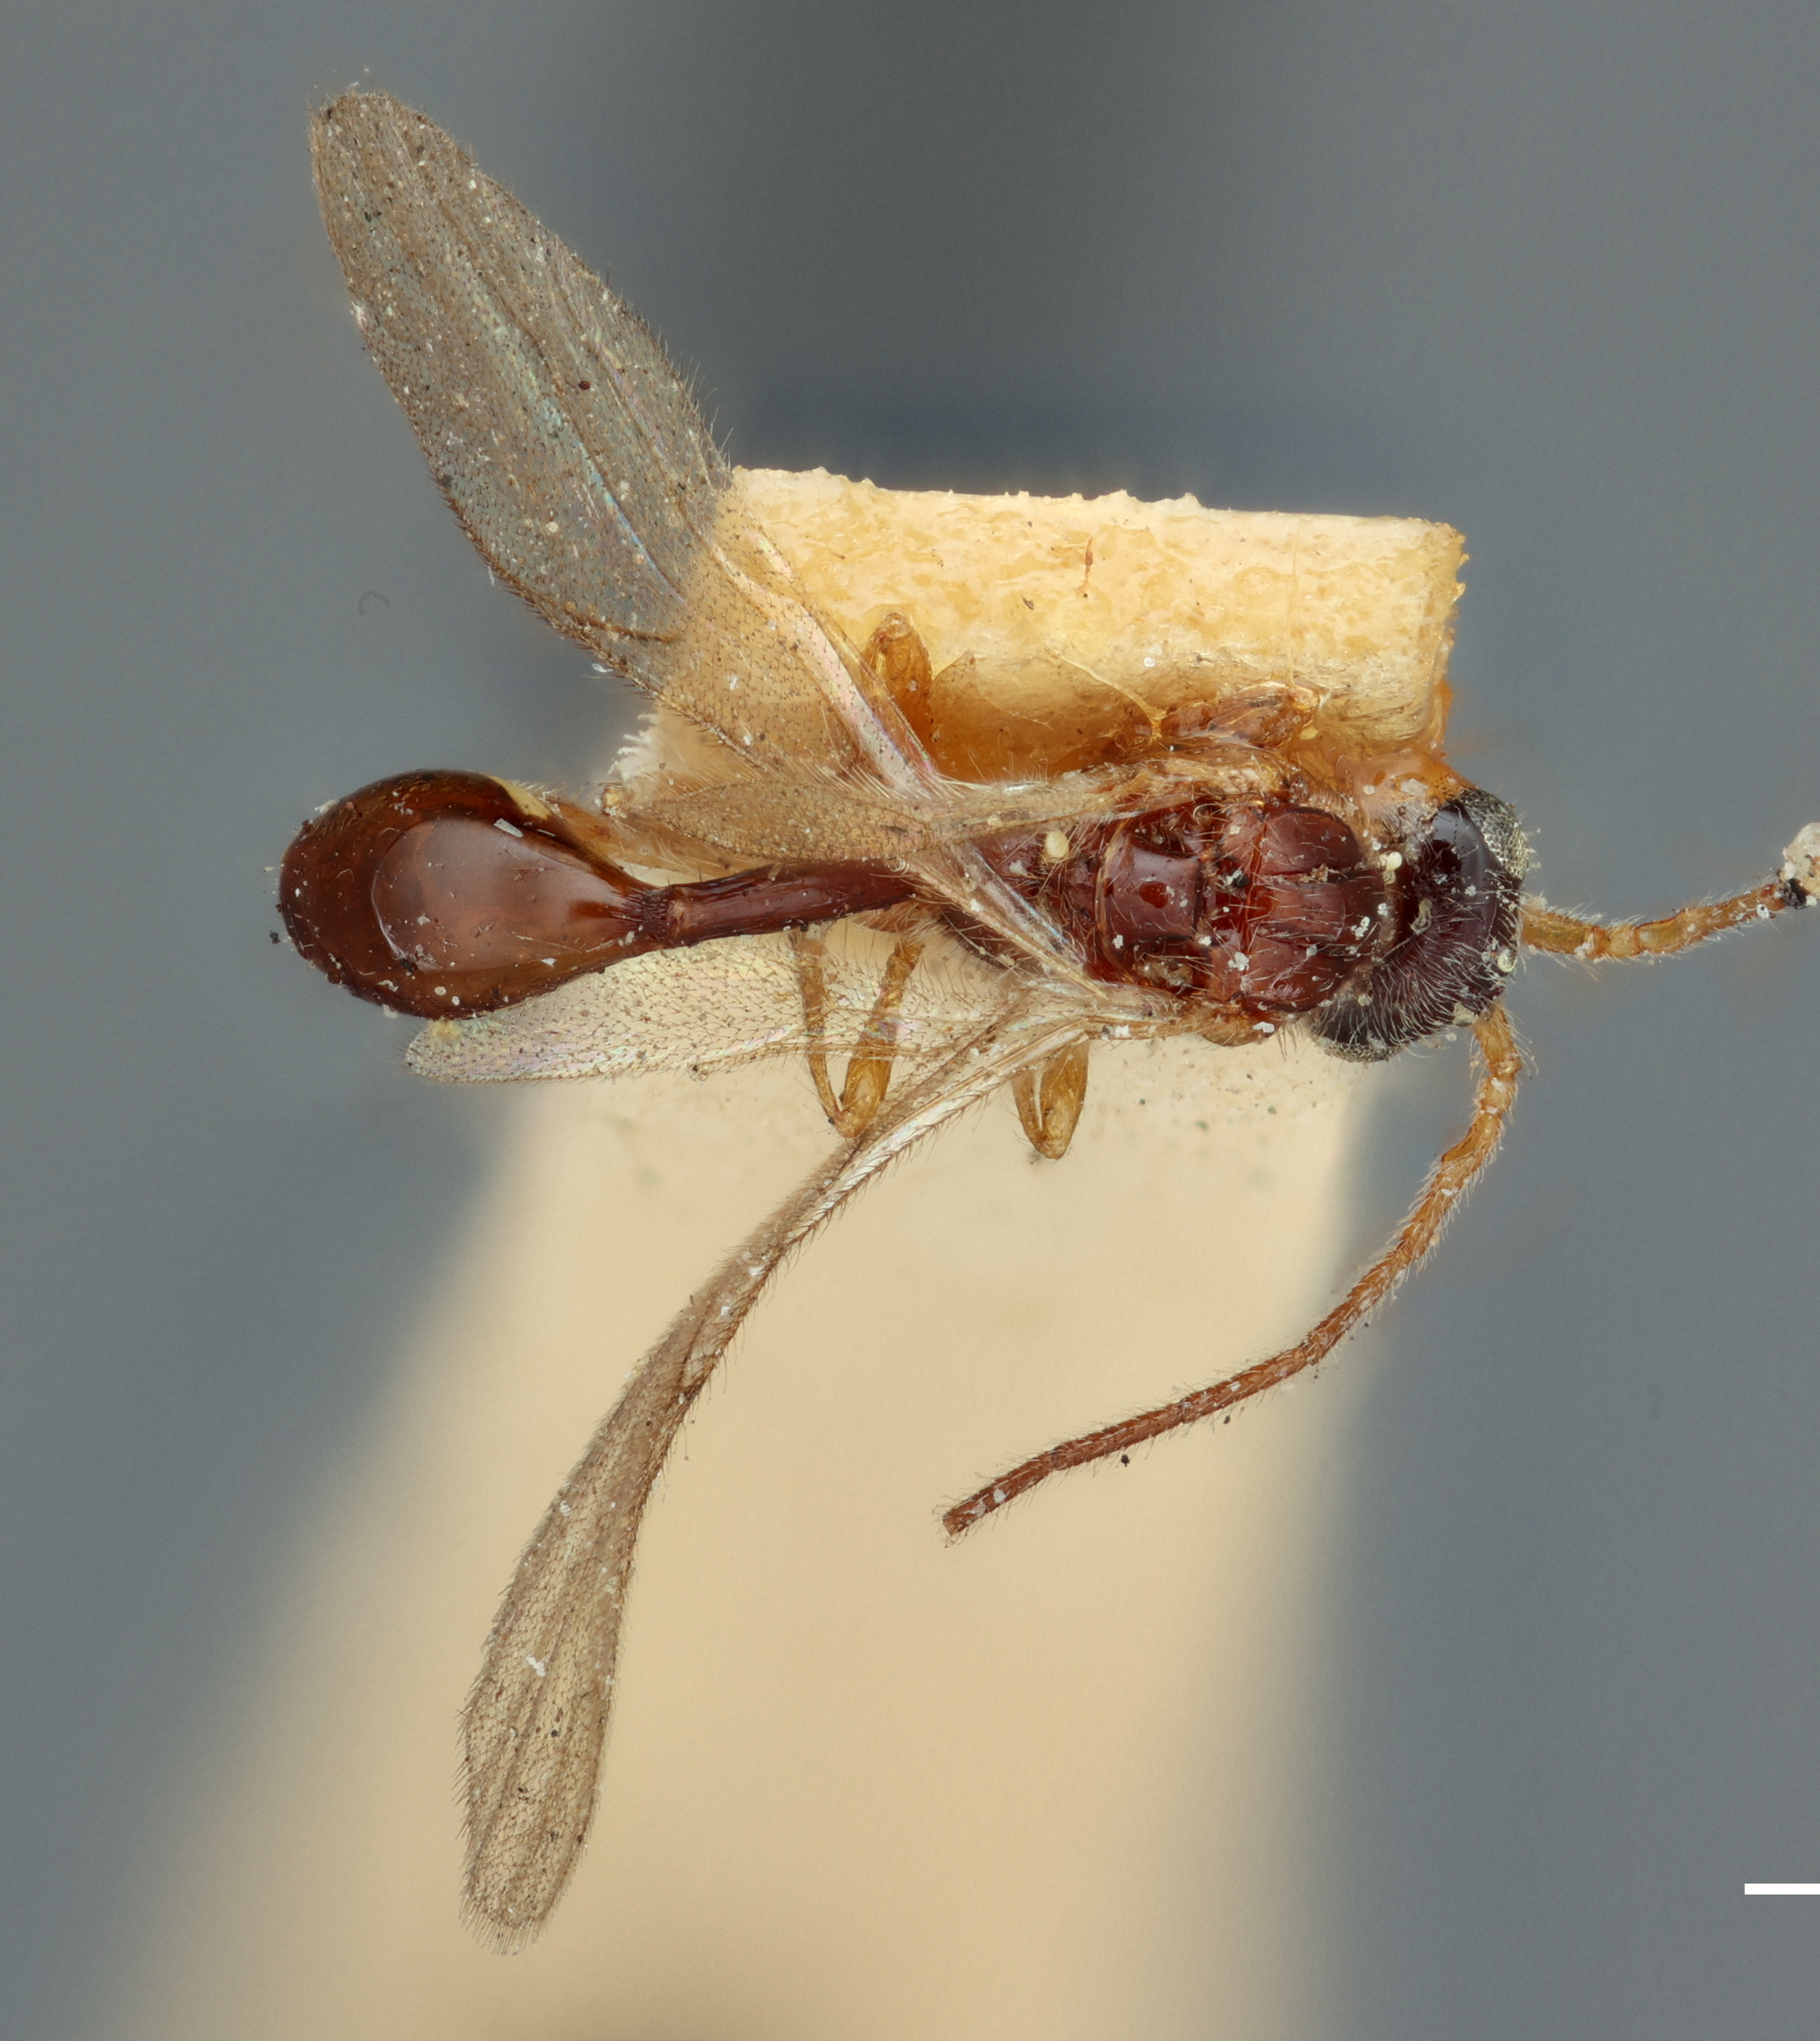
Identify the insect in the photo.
Miota americana (also Psilomma dubium)
